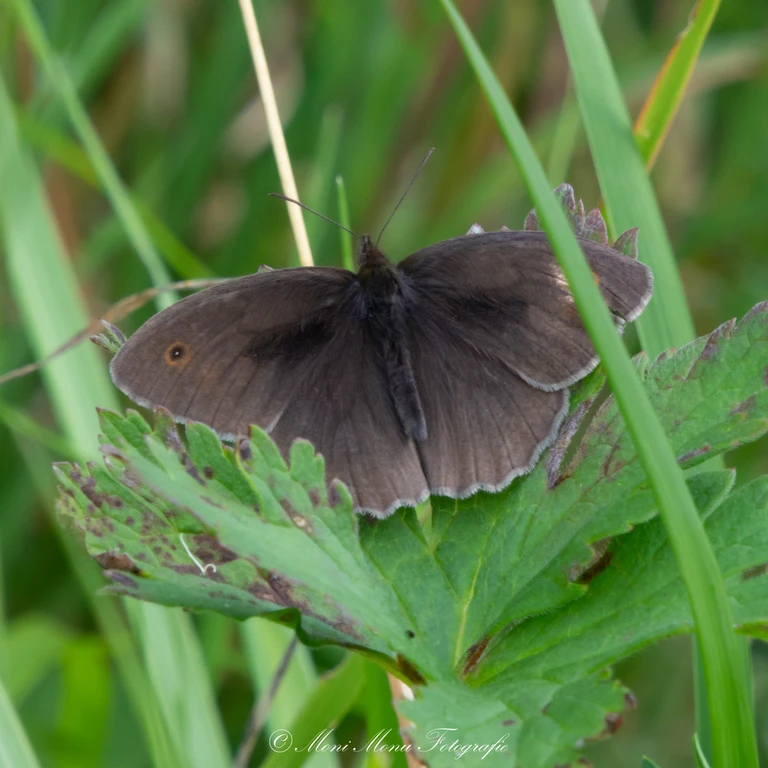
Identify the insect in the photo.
Maniola jurtina
